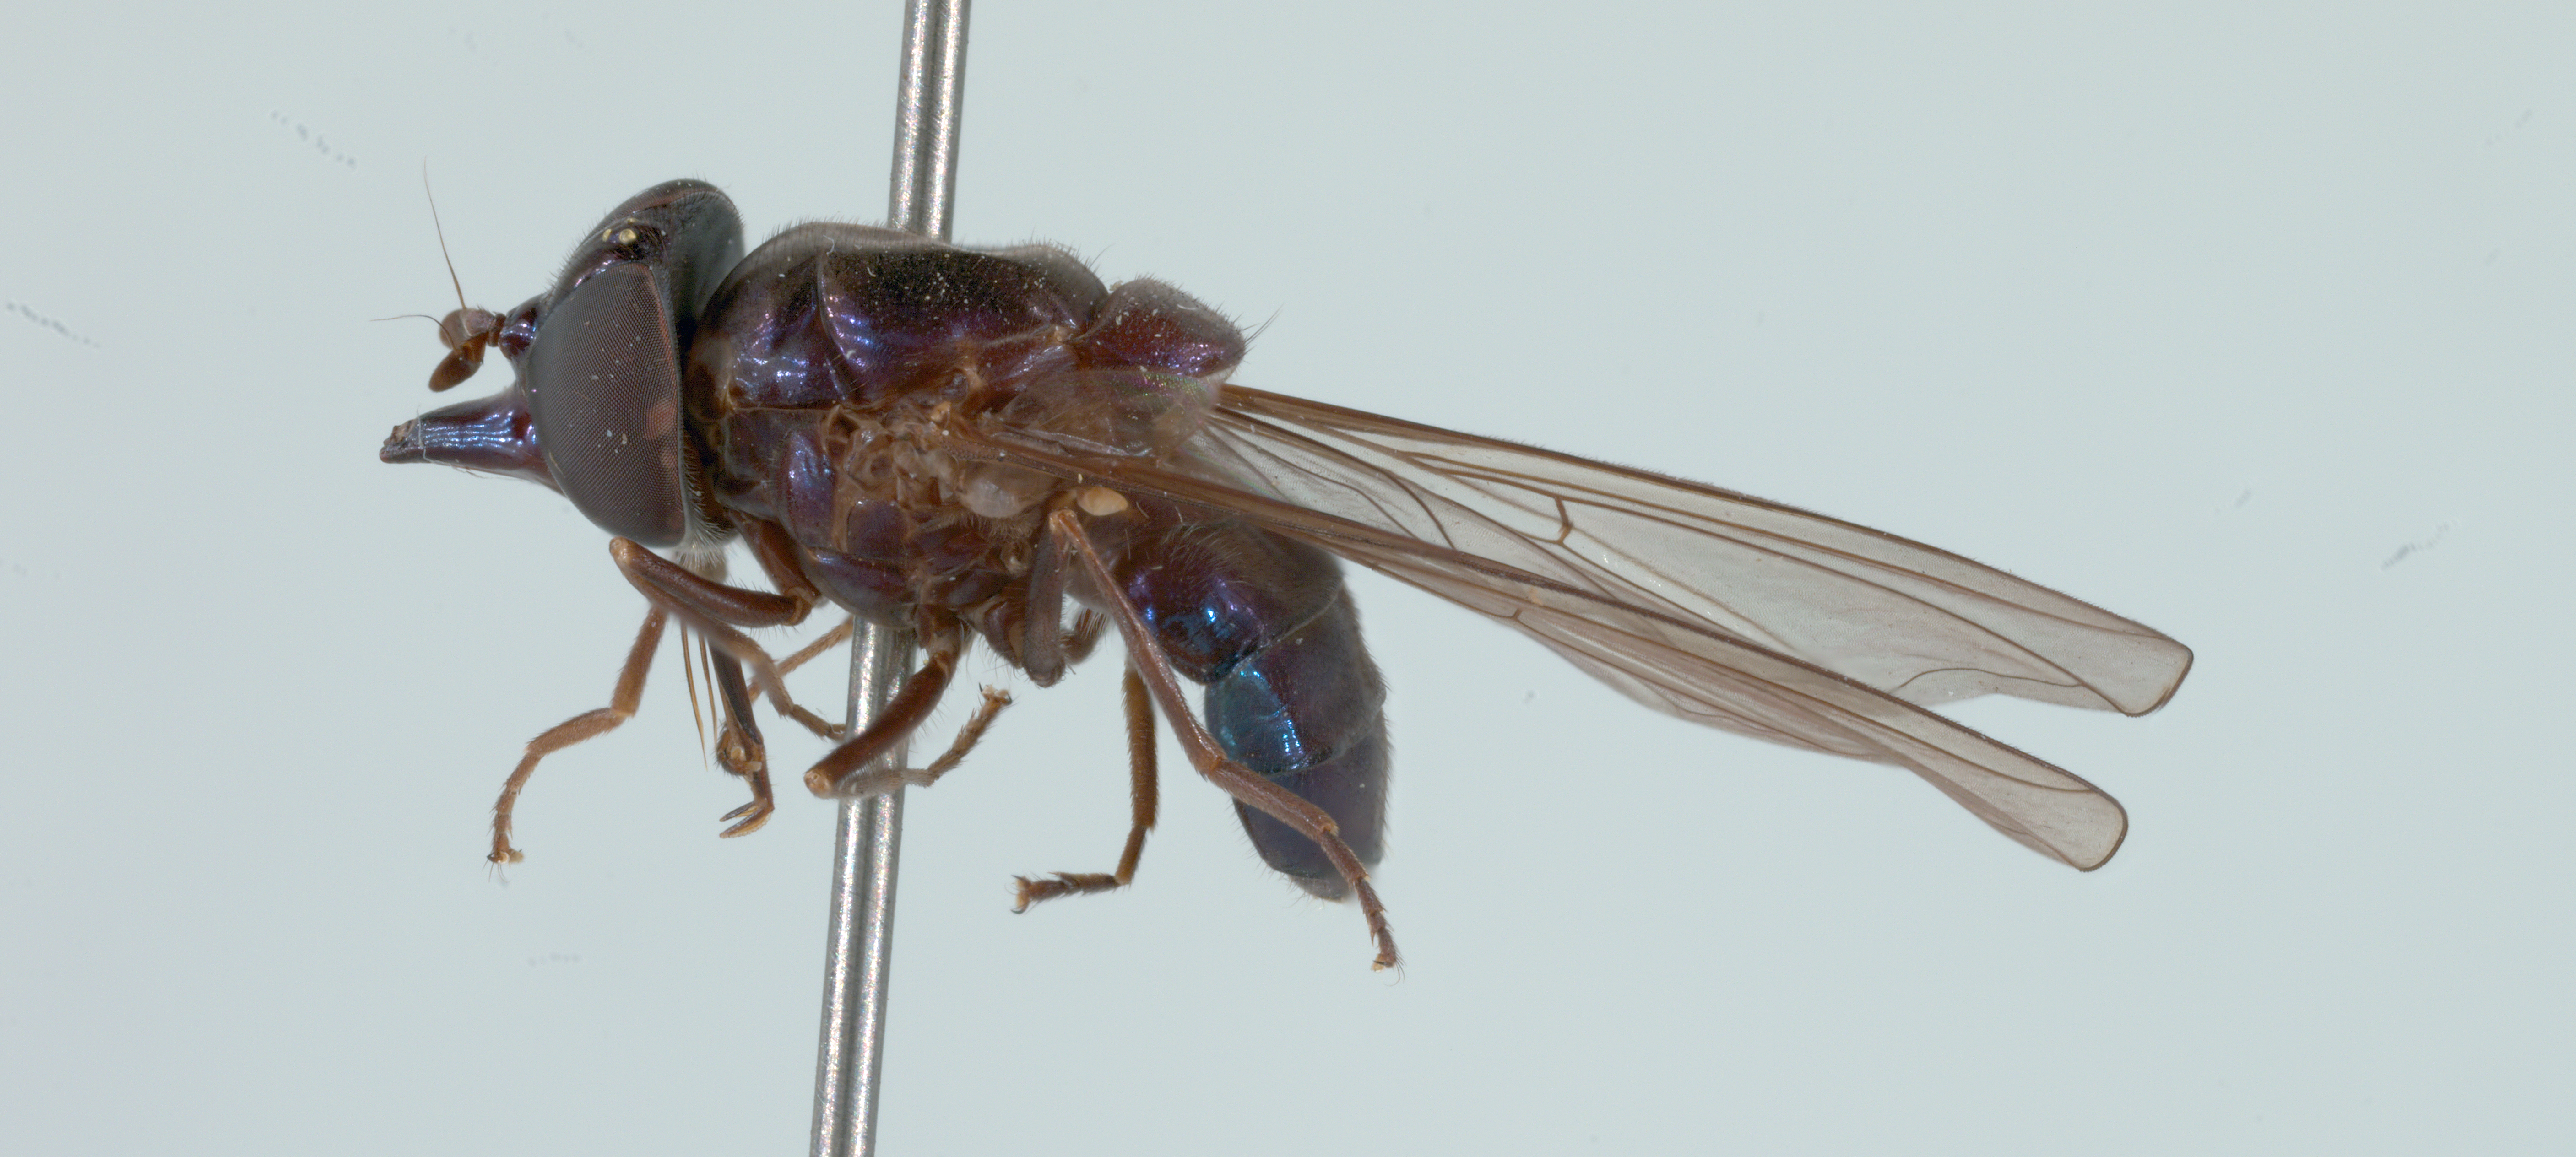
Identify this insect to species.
Rhingia cyanoprora
